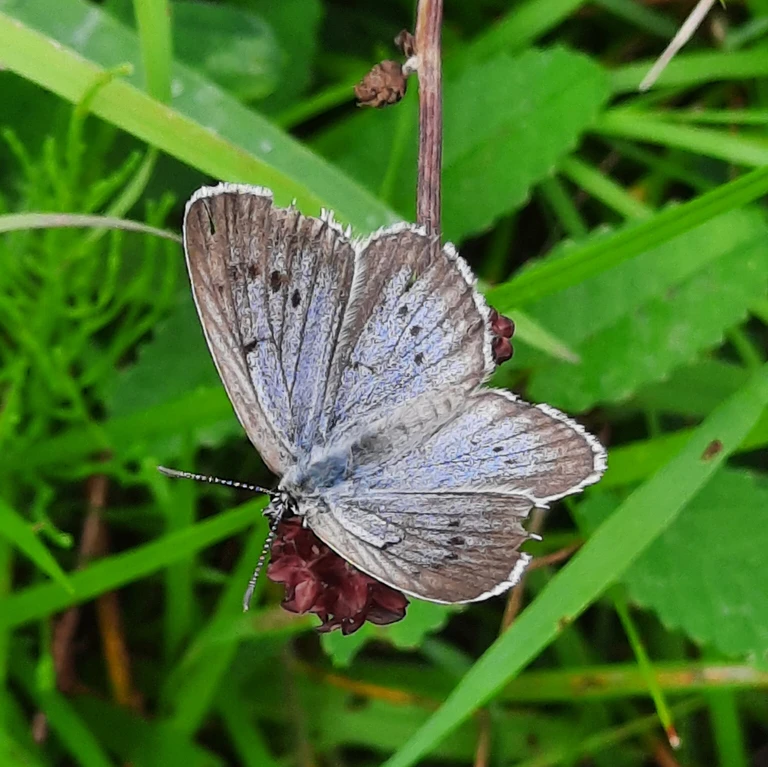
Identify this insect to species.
Phengaris teleius
